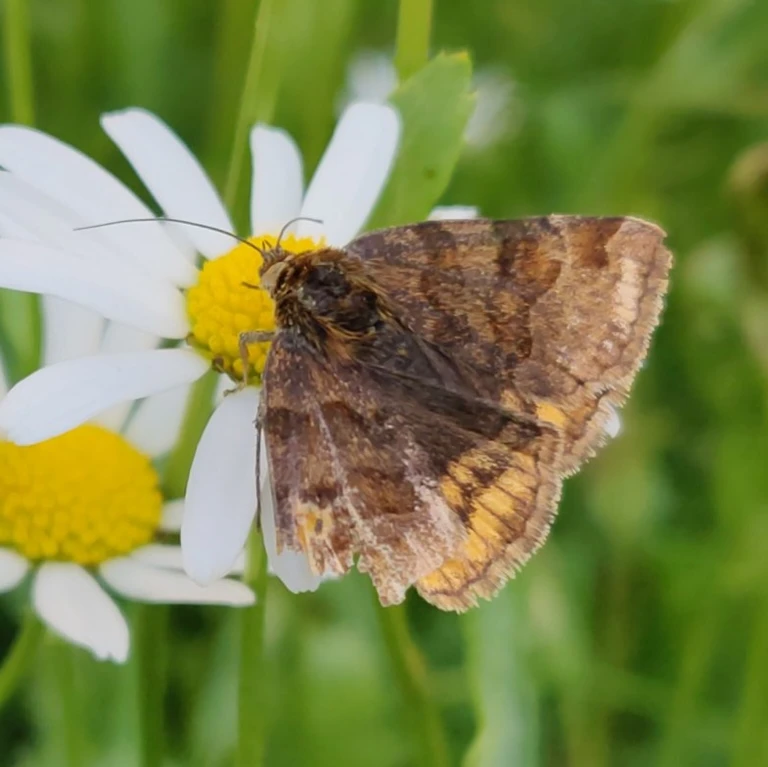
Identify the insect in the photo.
Euclidia glyphica
